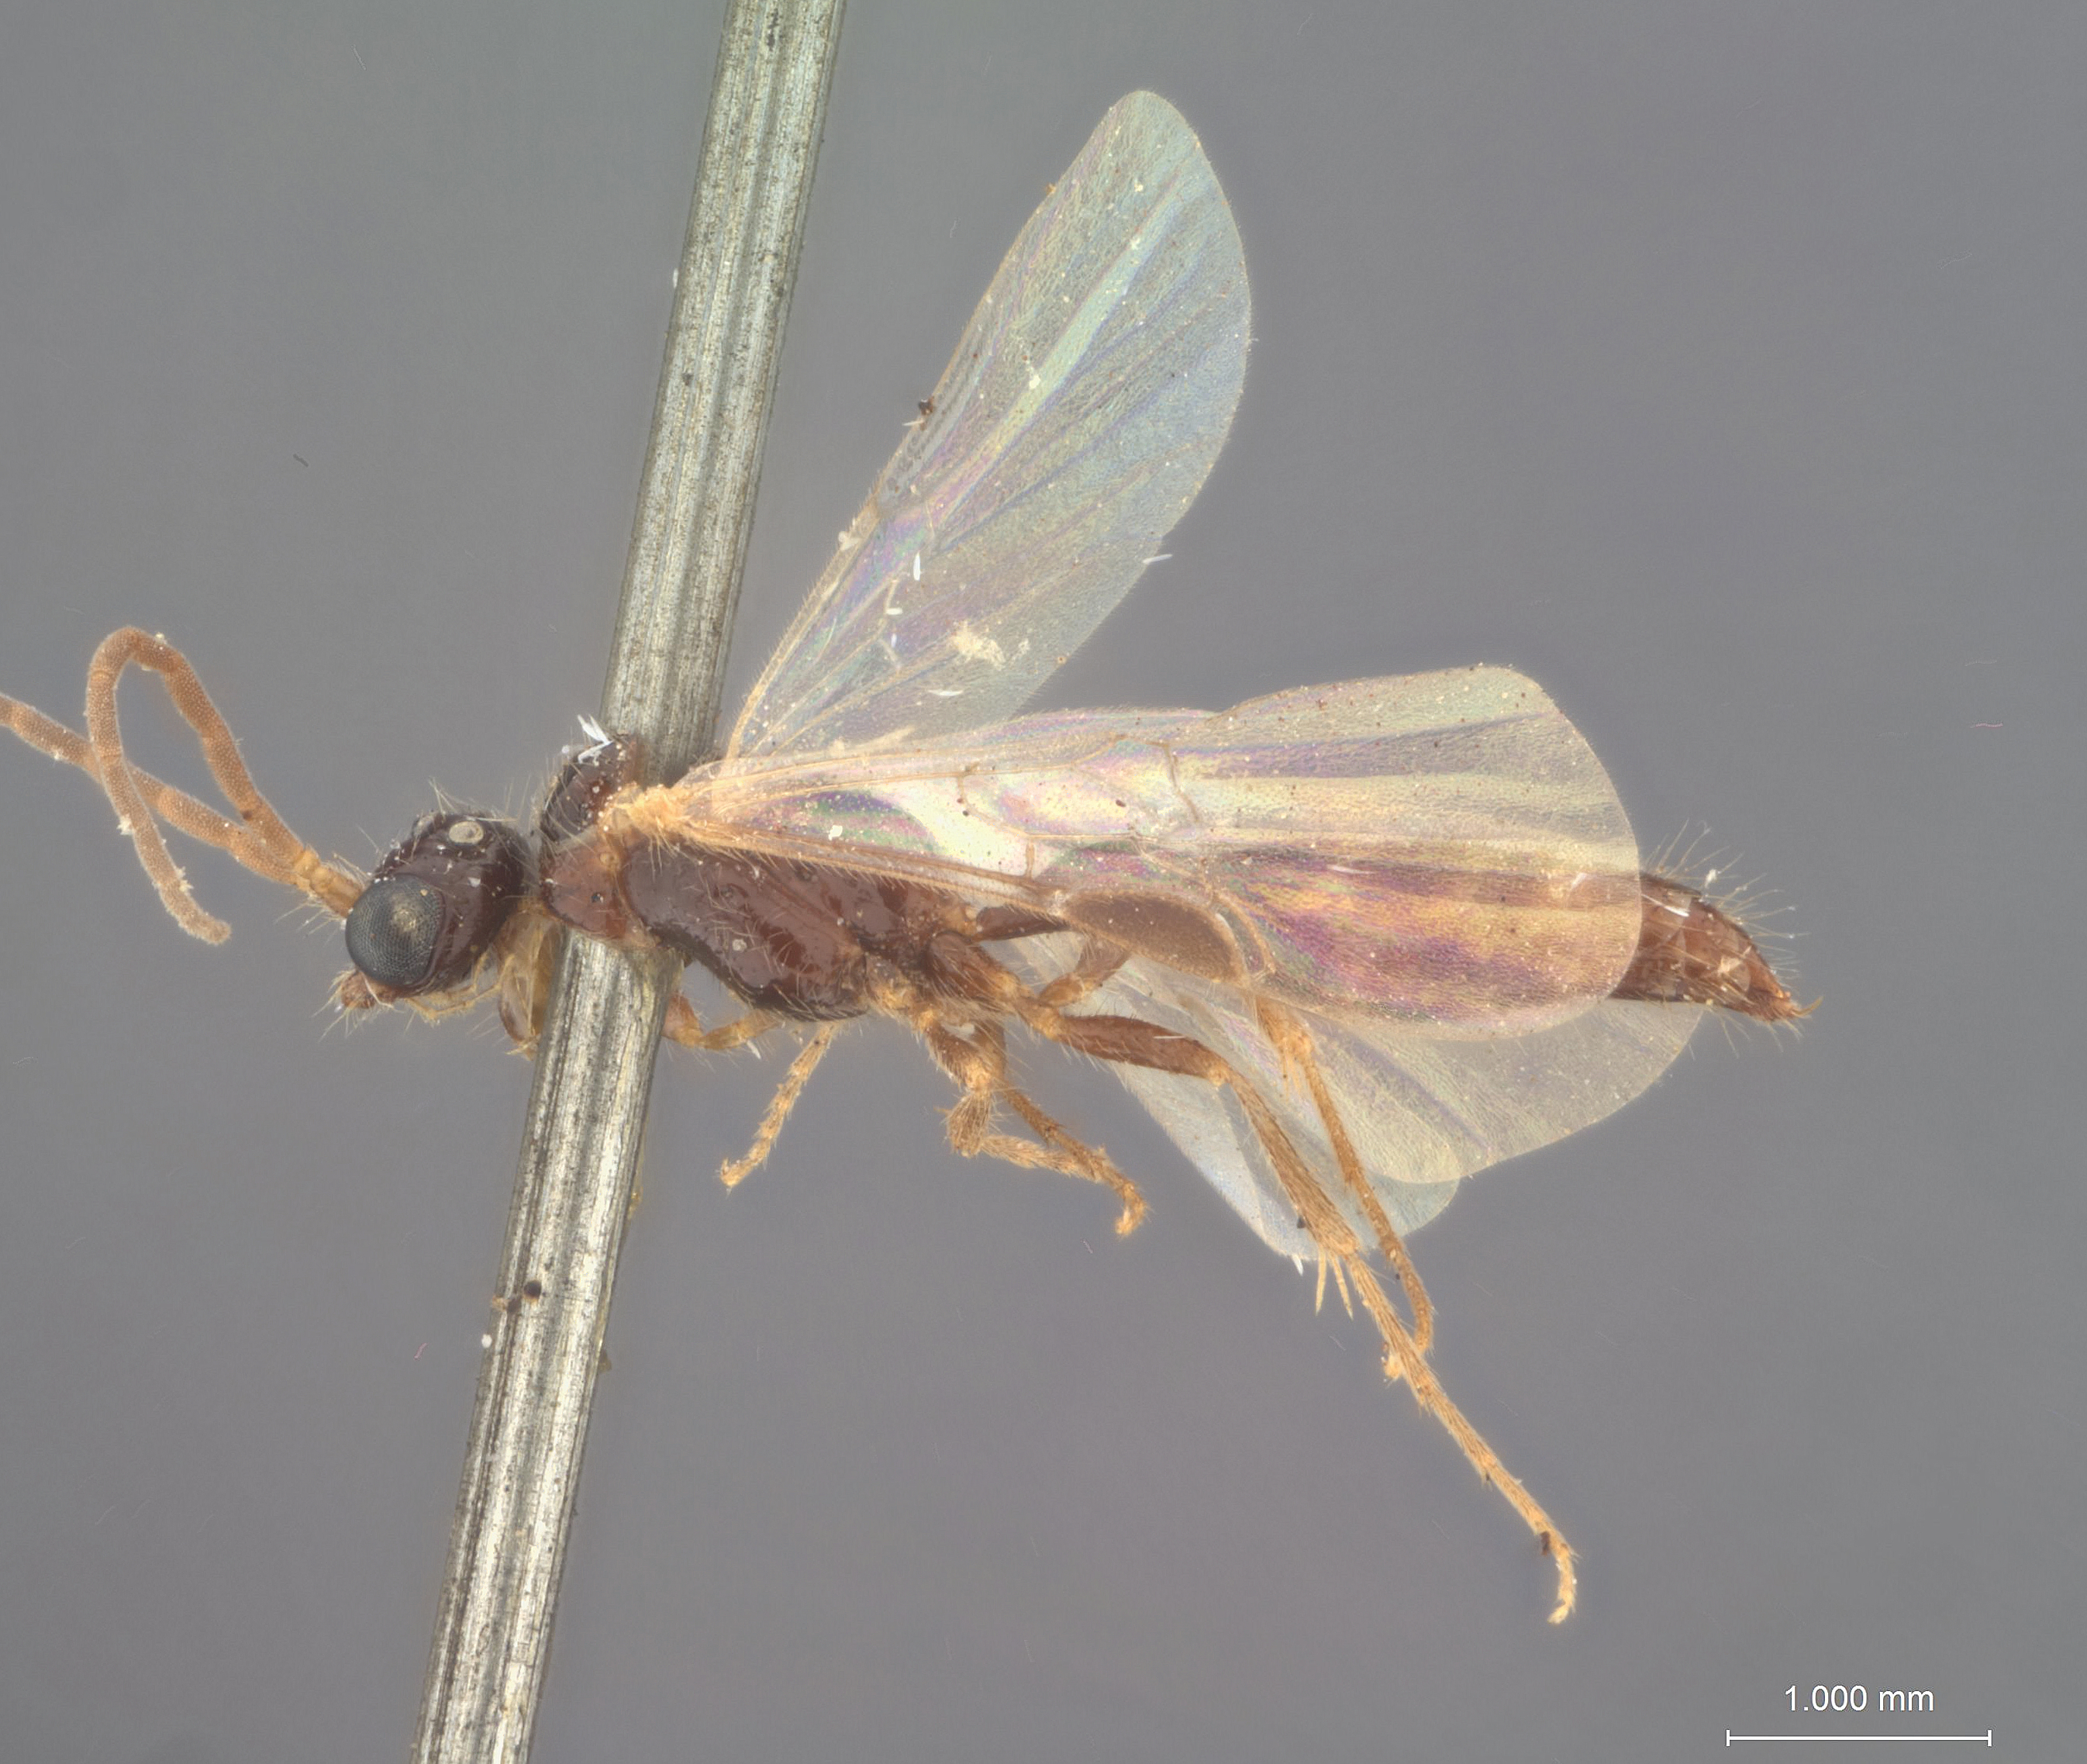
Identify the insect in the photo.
Brachycistis gaudii
